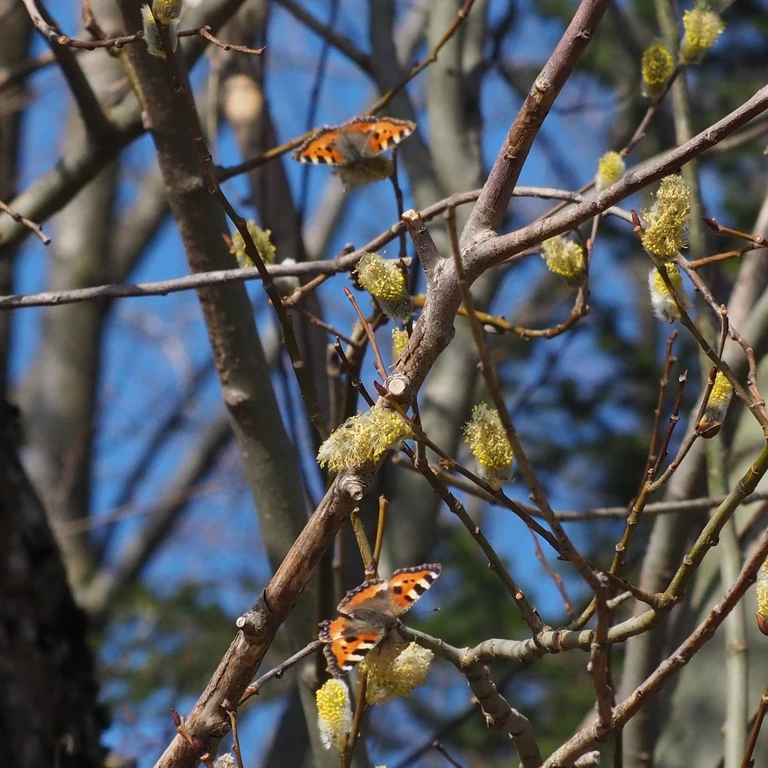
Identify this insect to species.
Aglais urticae
